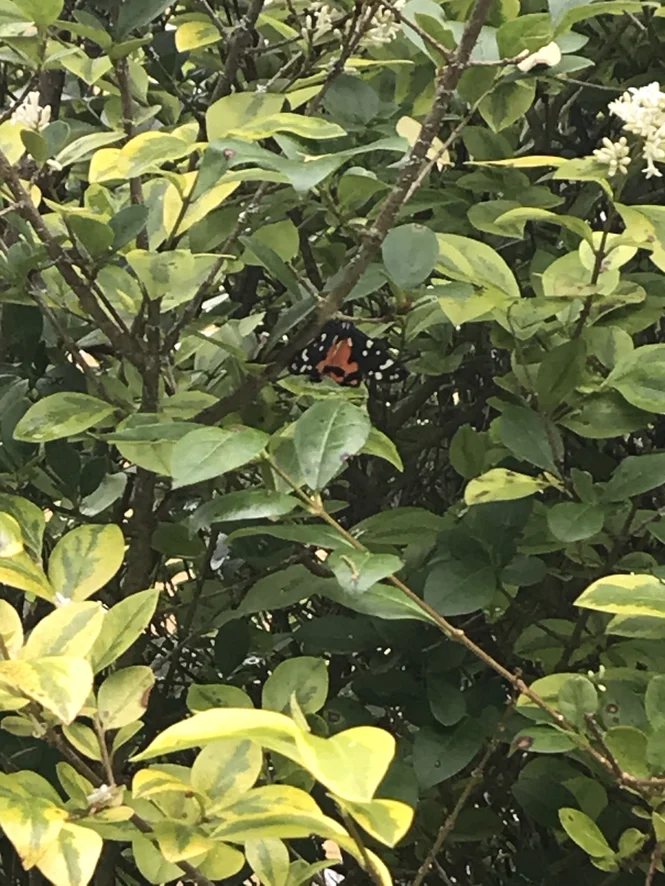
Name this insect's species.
Callimorpha dominula
